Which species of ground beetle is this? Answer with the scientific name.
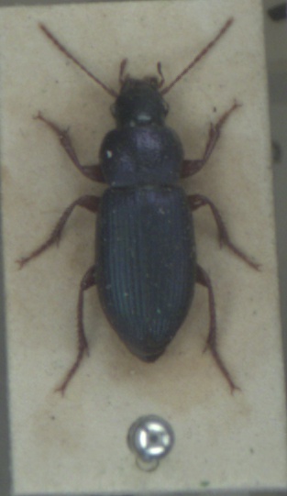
Ophonus azureus
